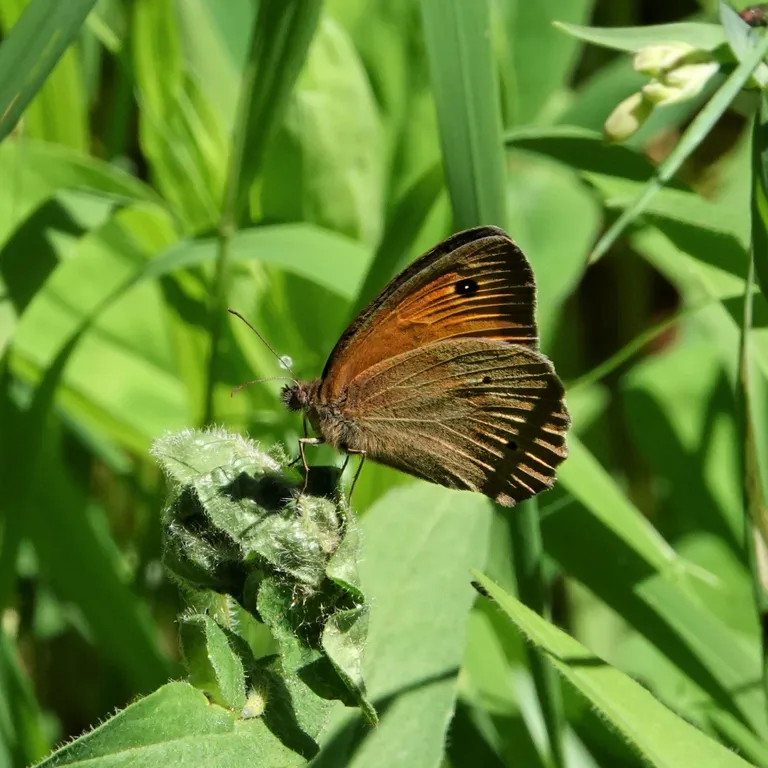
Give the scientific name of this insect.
Maniola jurtina
